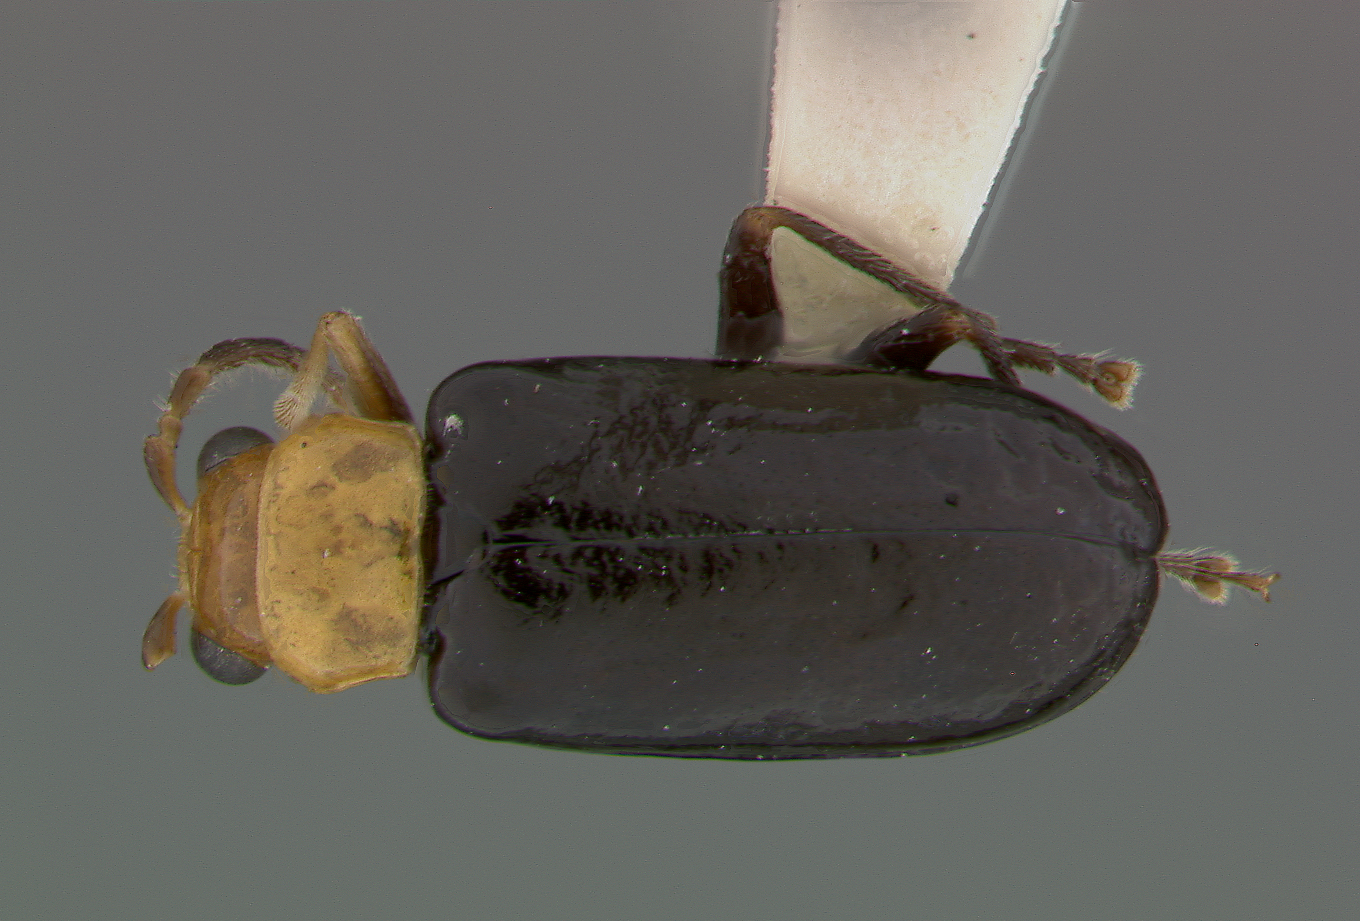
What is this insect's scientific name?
Taumacera bicolor
